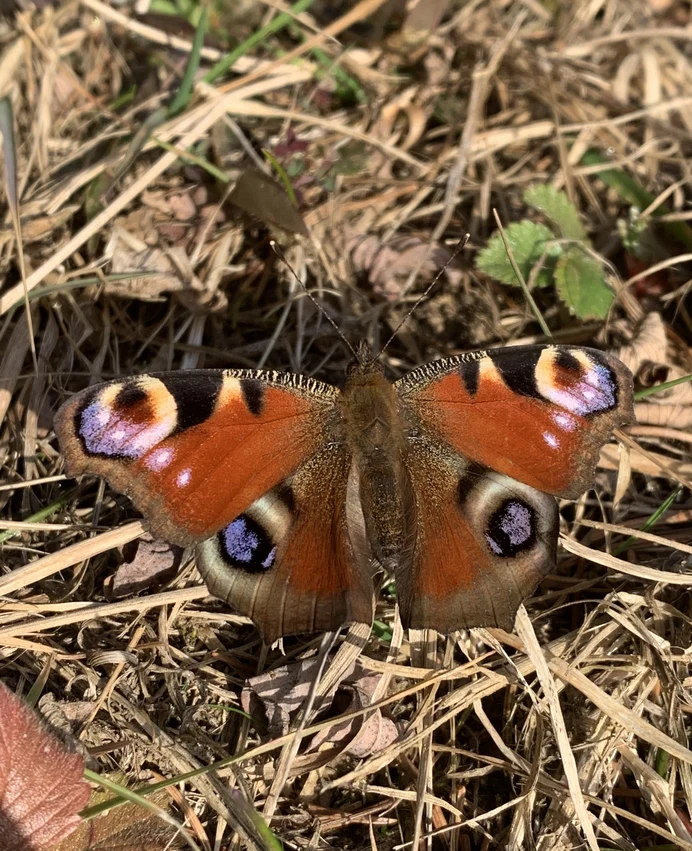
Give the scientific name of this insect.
Aglais io
